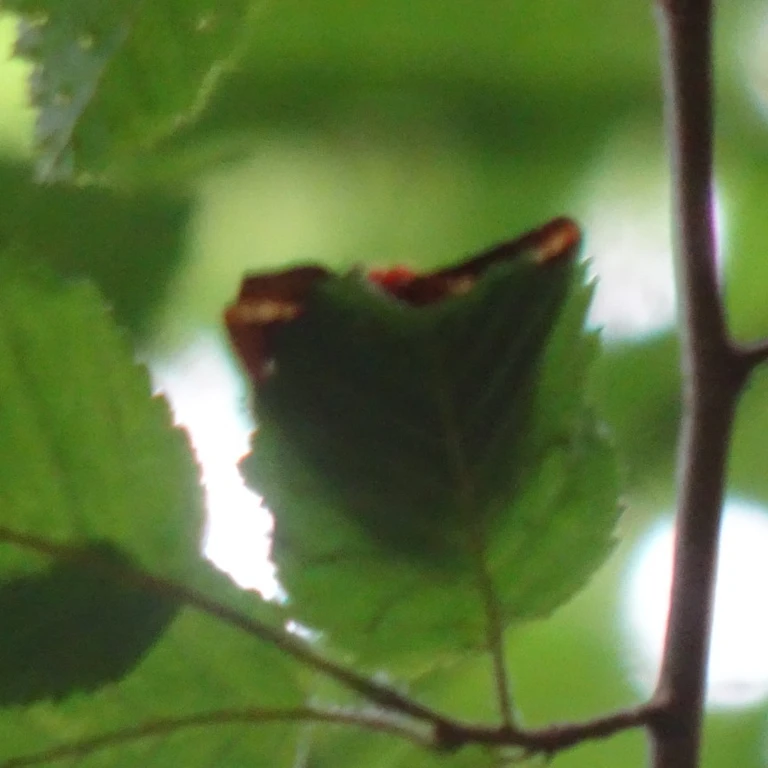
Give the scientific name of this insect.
Euplagia quadripunctaria
